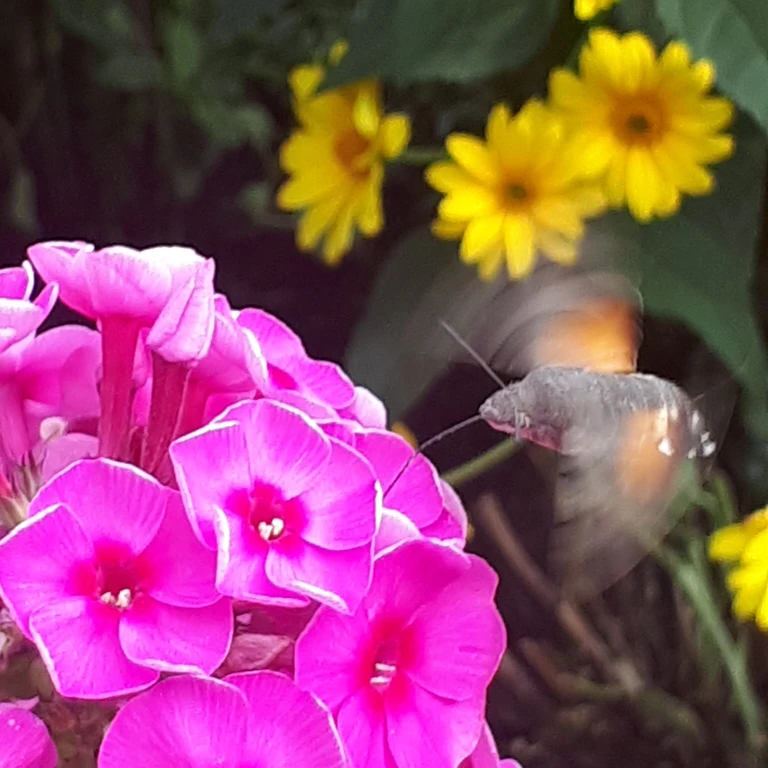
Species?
Macroglossum stellatarum
